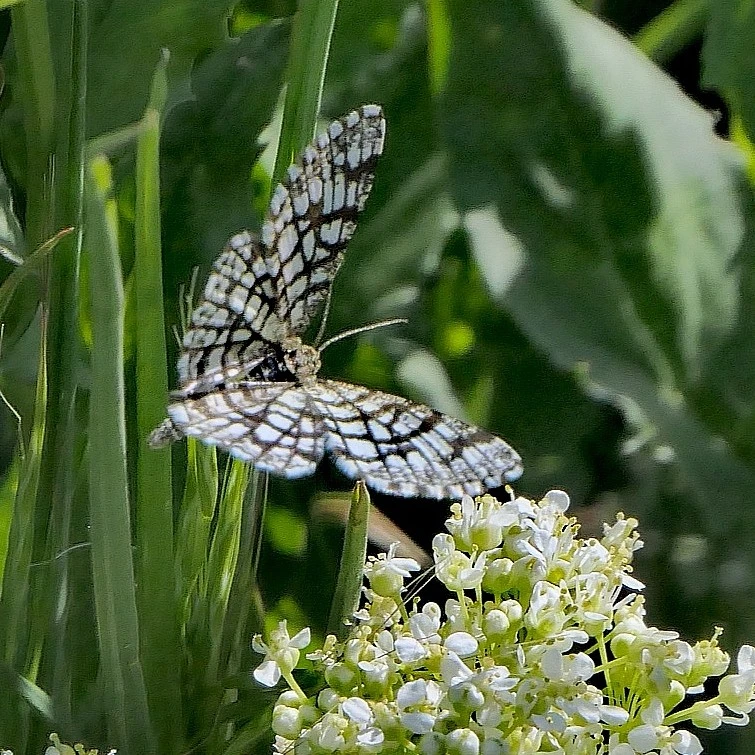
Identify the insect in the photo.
Chiasmia clathrata
